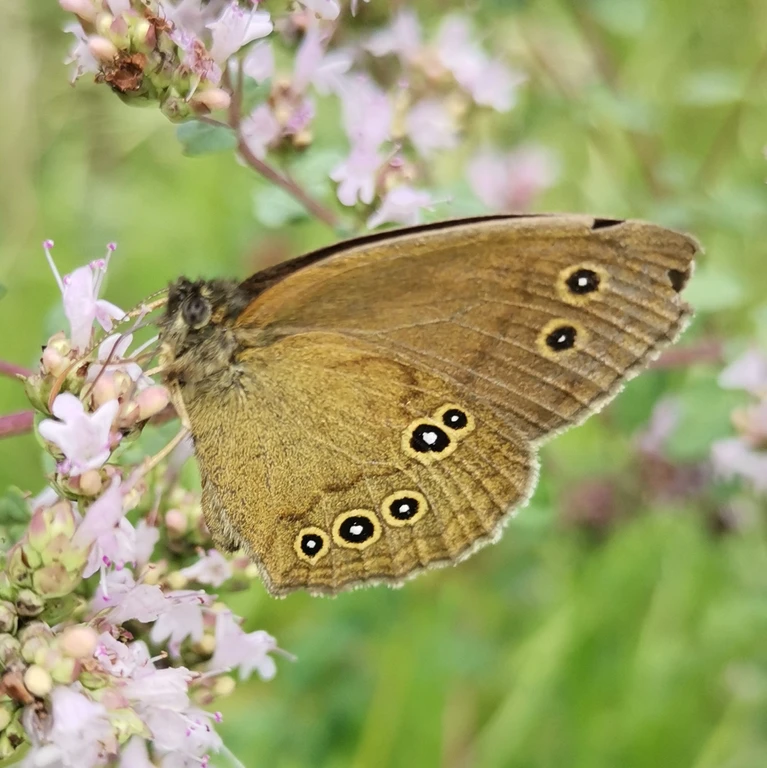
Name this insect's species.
Aphantopus hyperantus
